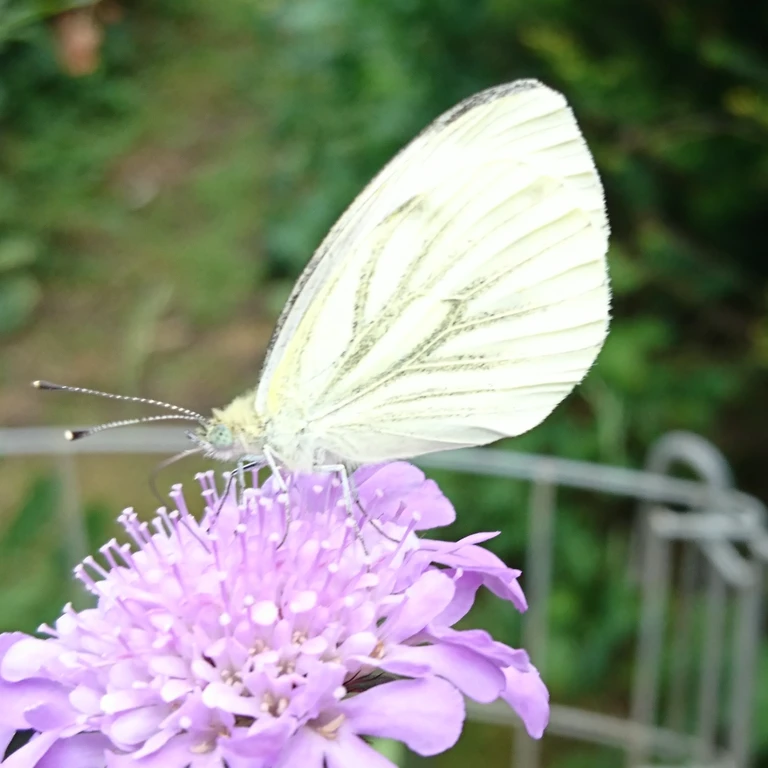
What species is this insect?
Pieris napi
